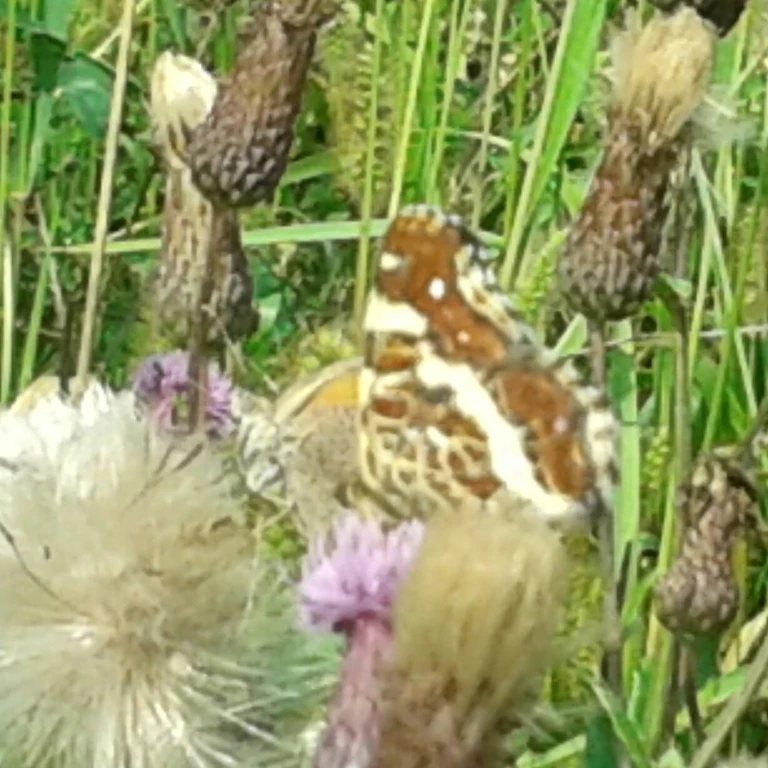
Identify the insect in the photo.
Araschnia levana
